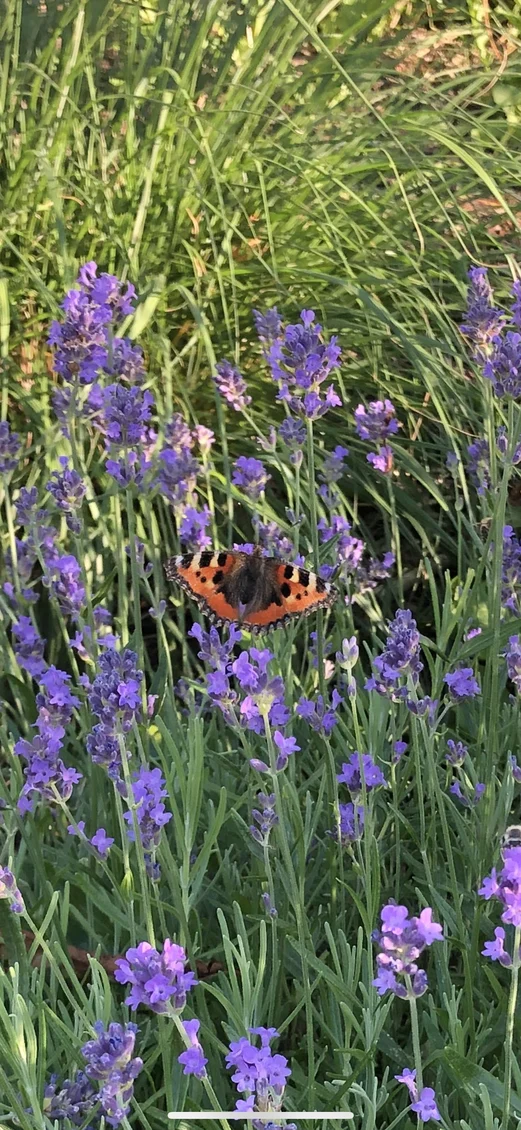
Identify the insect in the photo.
Aglais urticae
